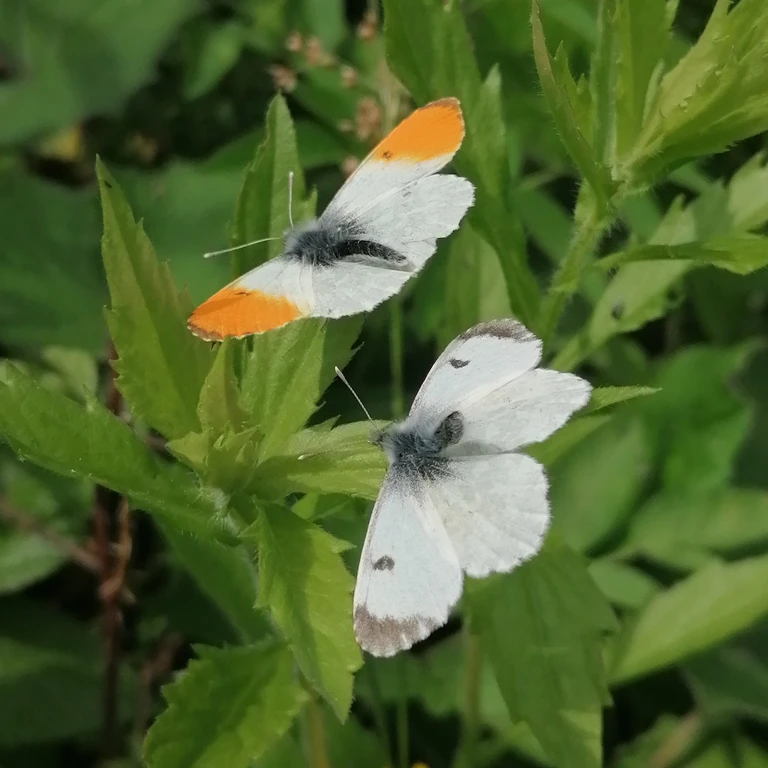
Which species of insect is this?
Anthocharis cardamines
